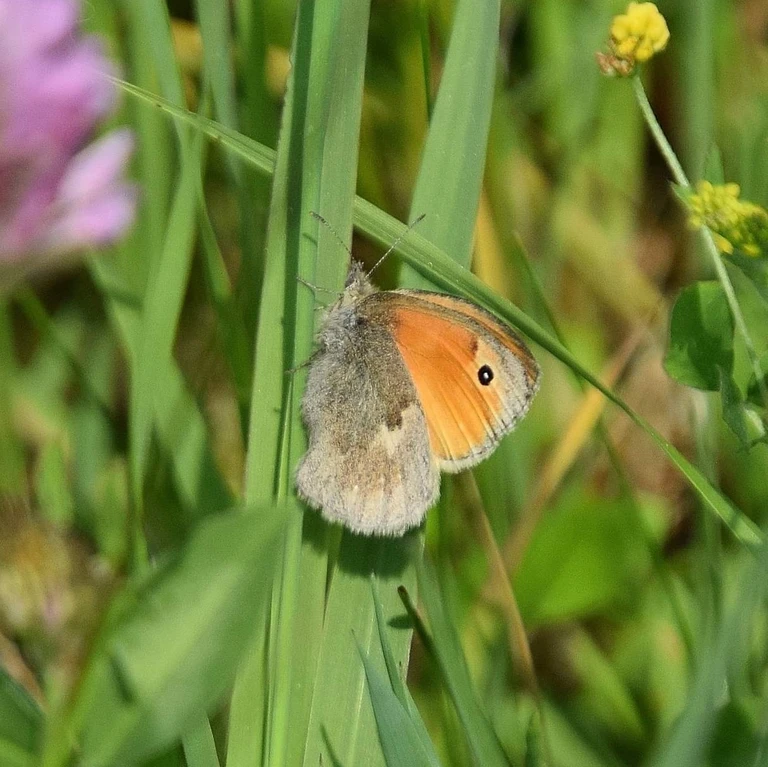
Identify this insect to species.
Coenonympha pamphilus
